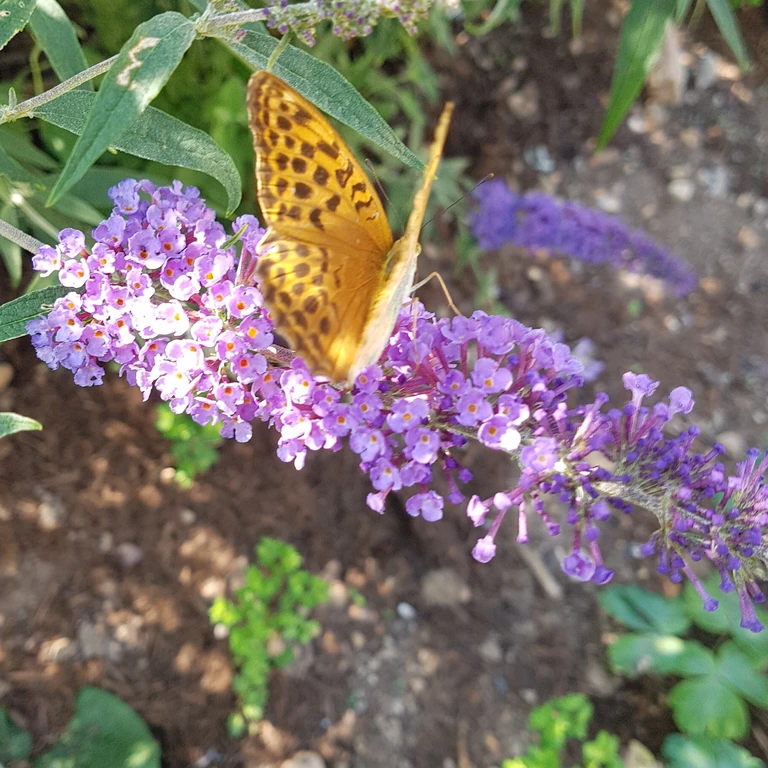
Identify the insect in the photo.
Argynnis paphia
